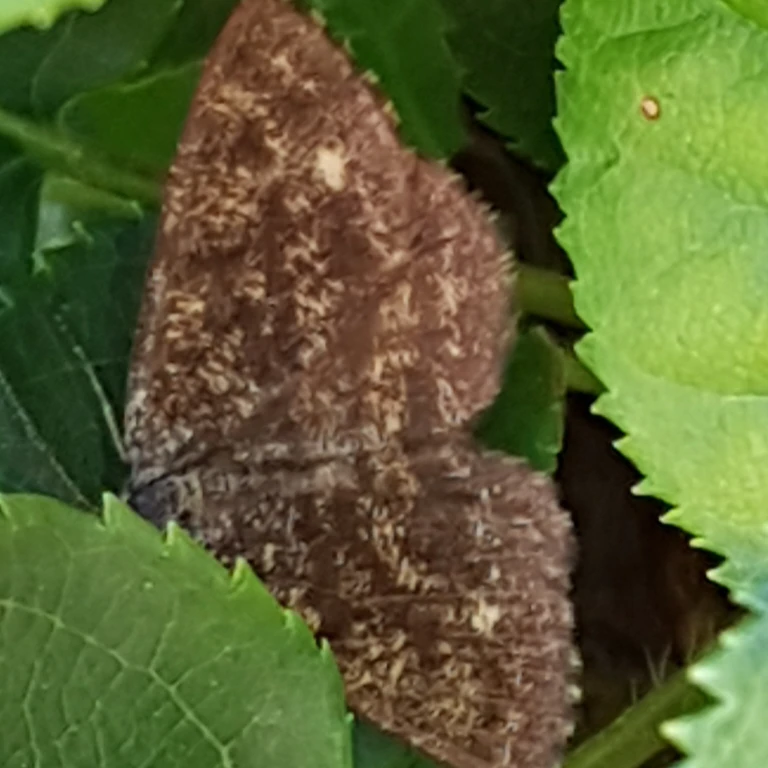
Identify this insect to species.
Ematurga atomaria
